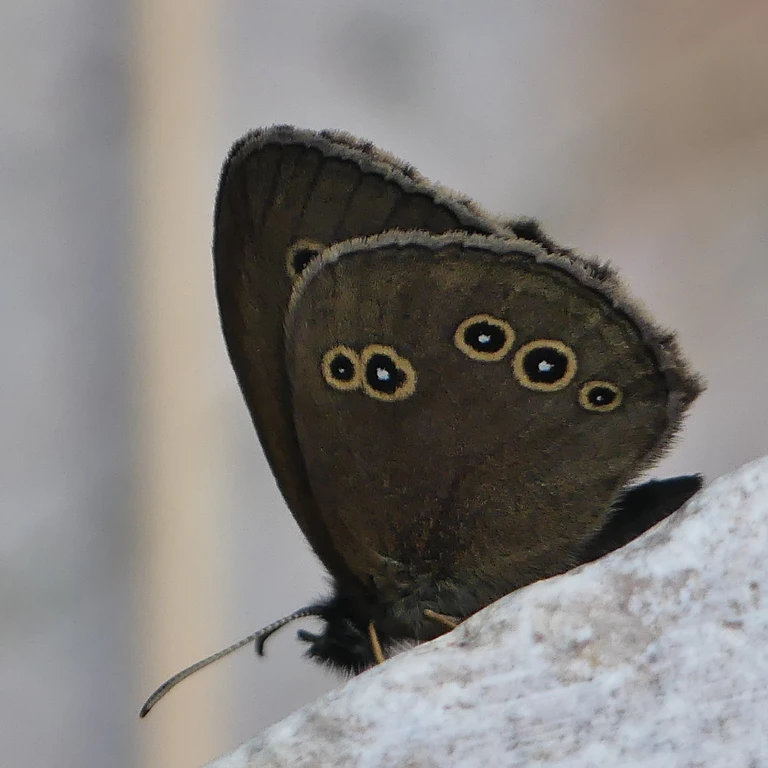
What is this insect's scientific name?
Aphantopus hyperantus
